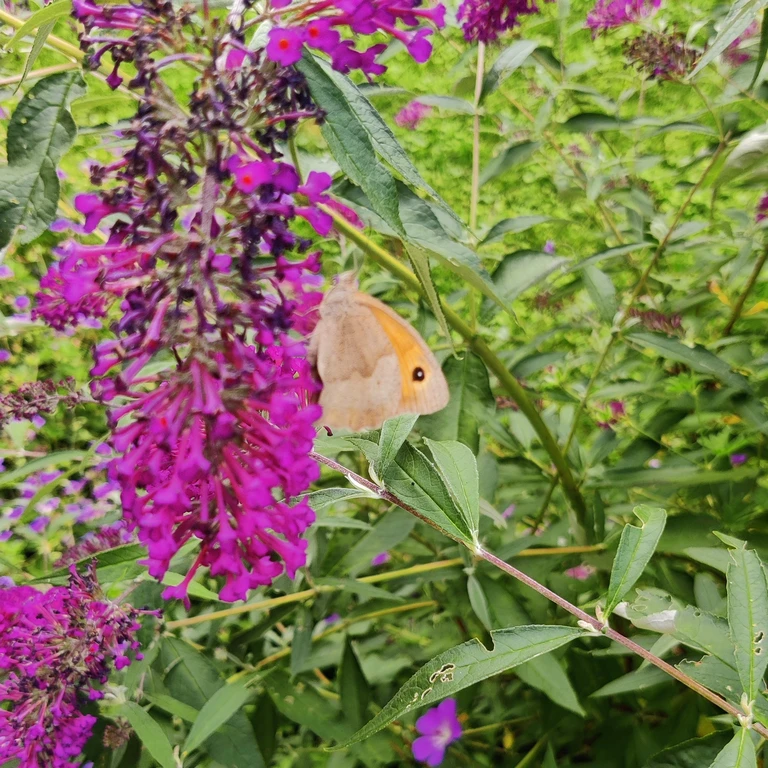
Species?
Maniola jurtina
